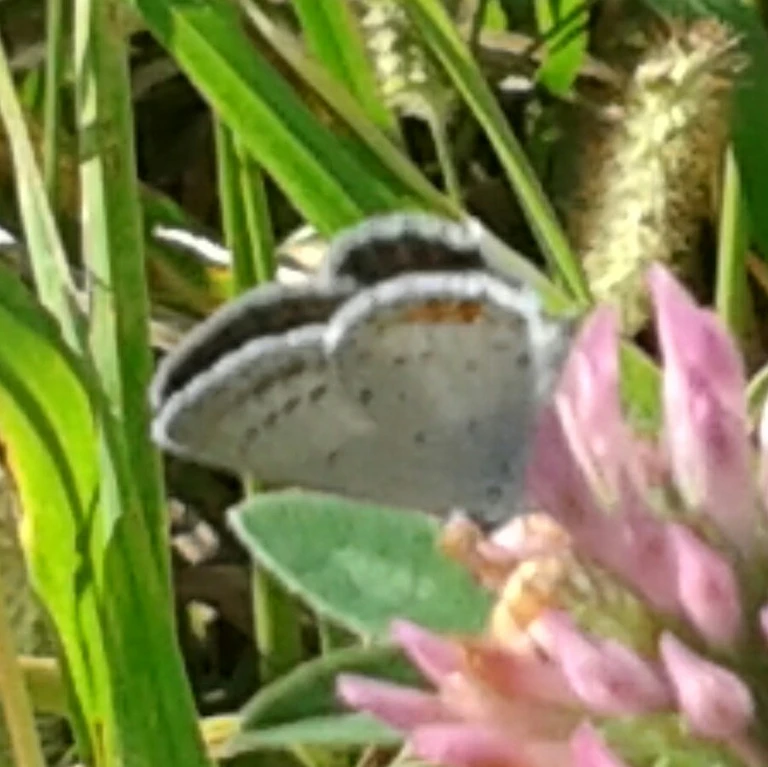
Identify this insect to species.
Cupido argiades (also Elkalyce argiades)
